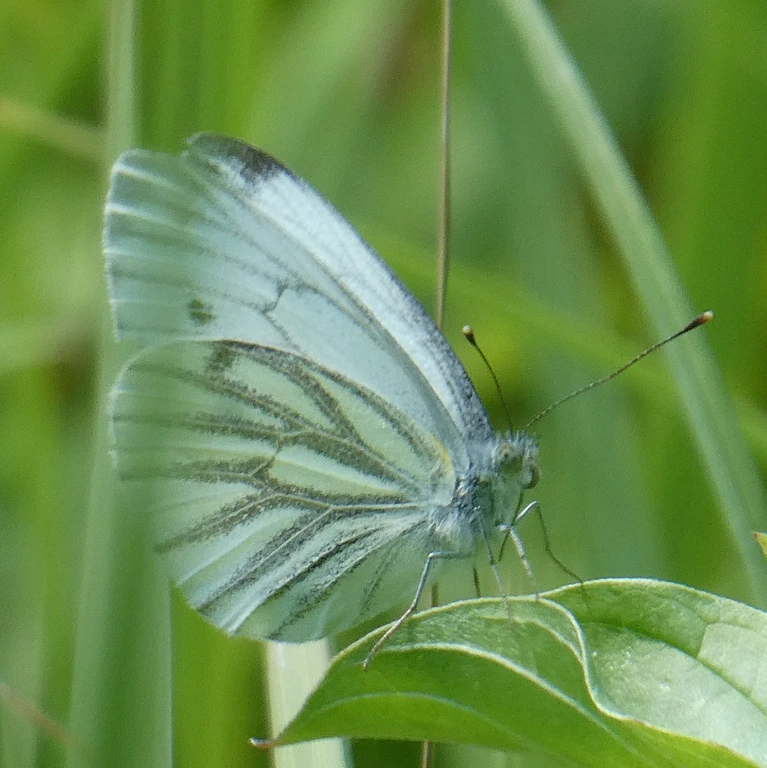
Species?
Pieris napi
